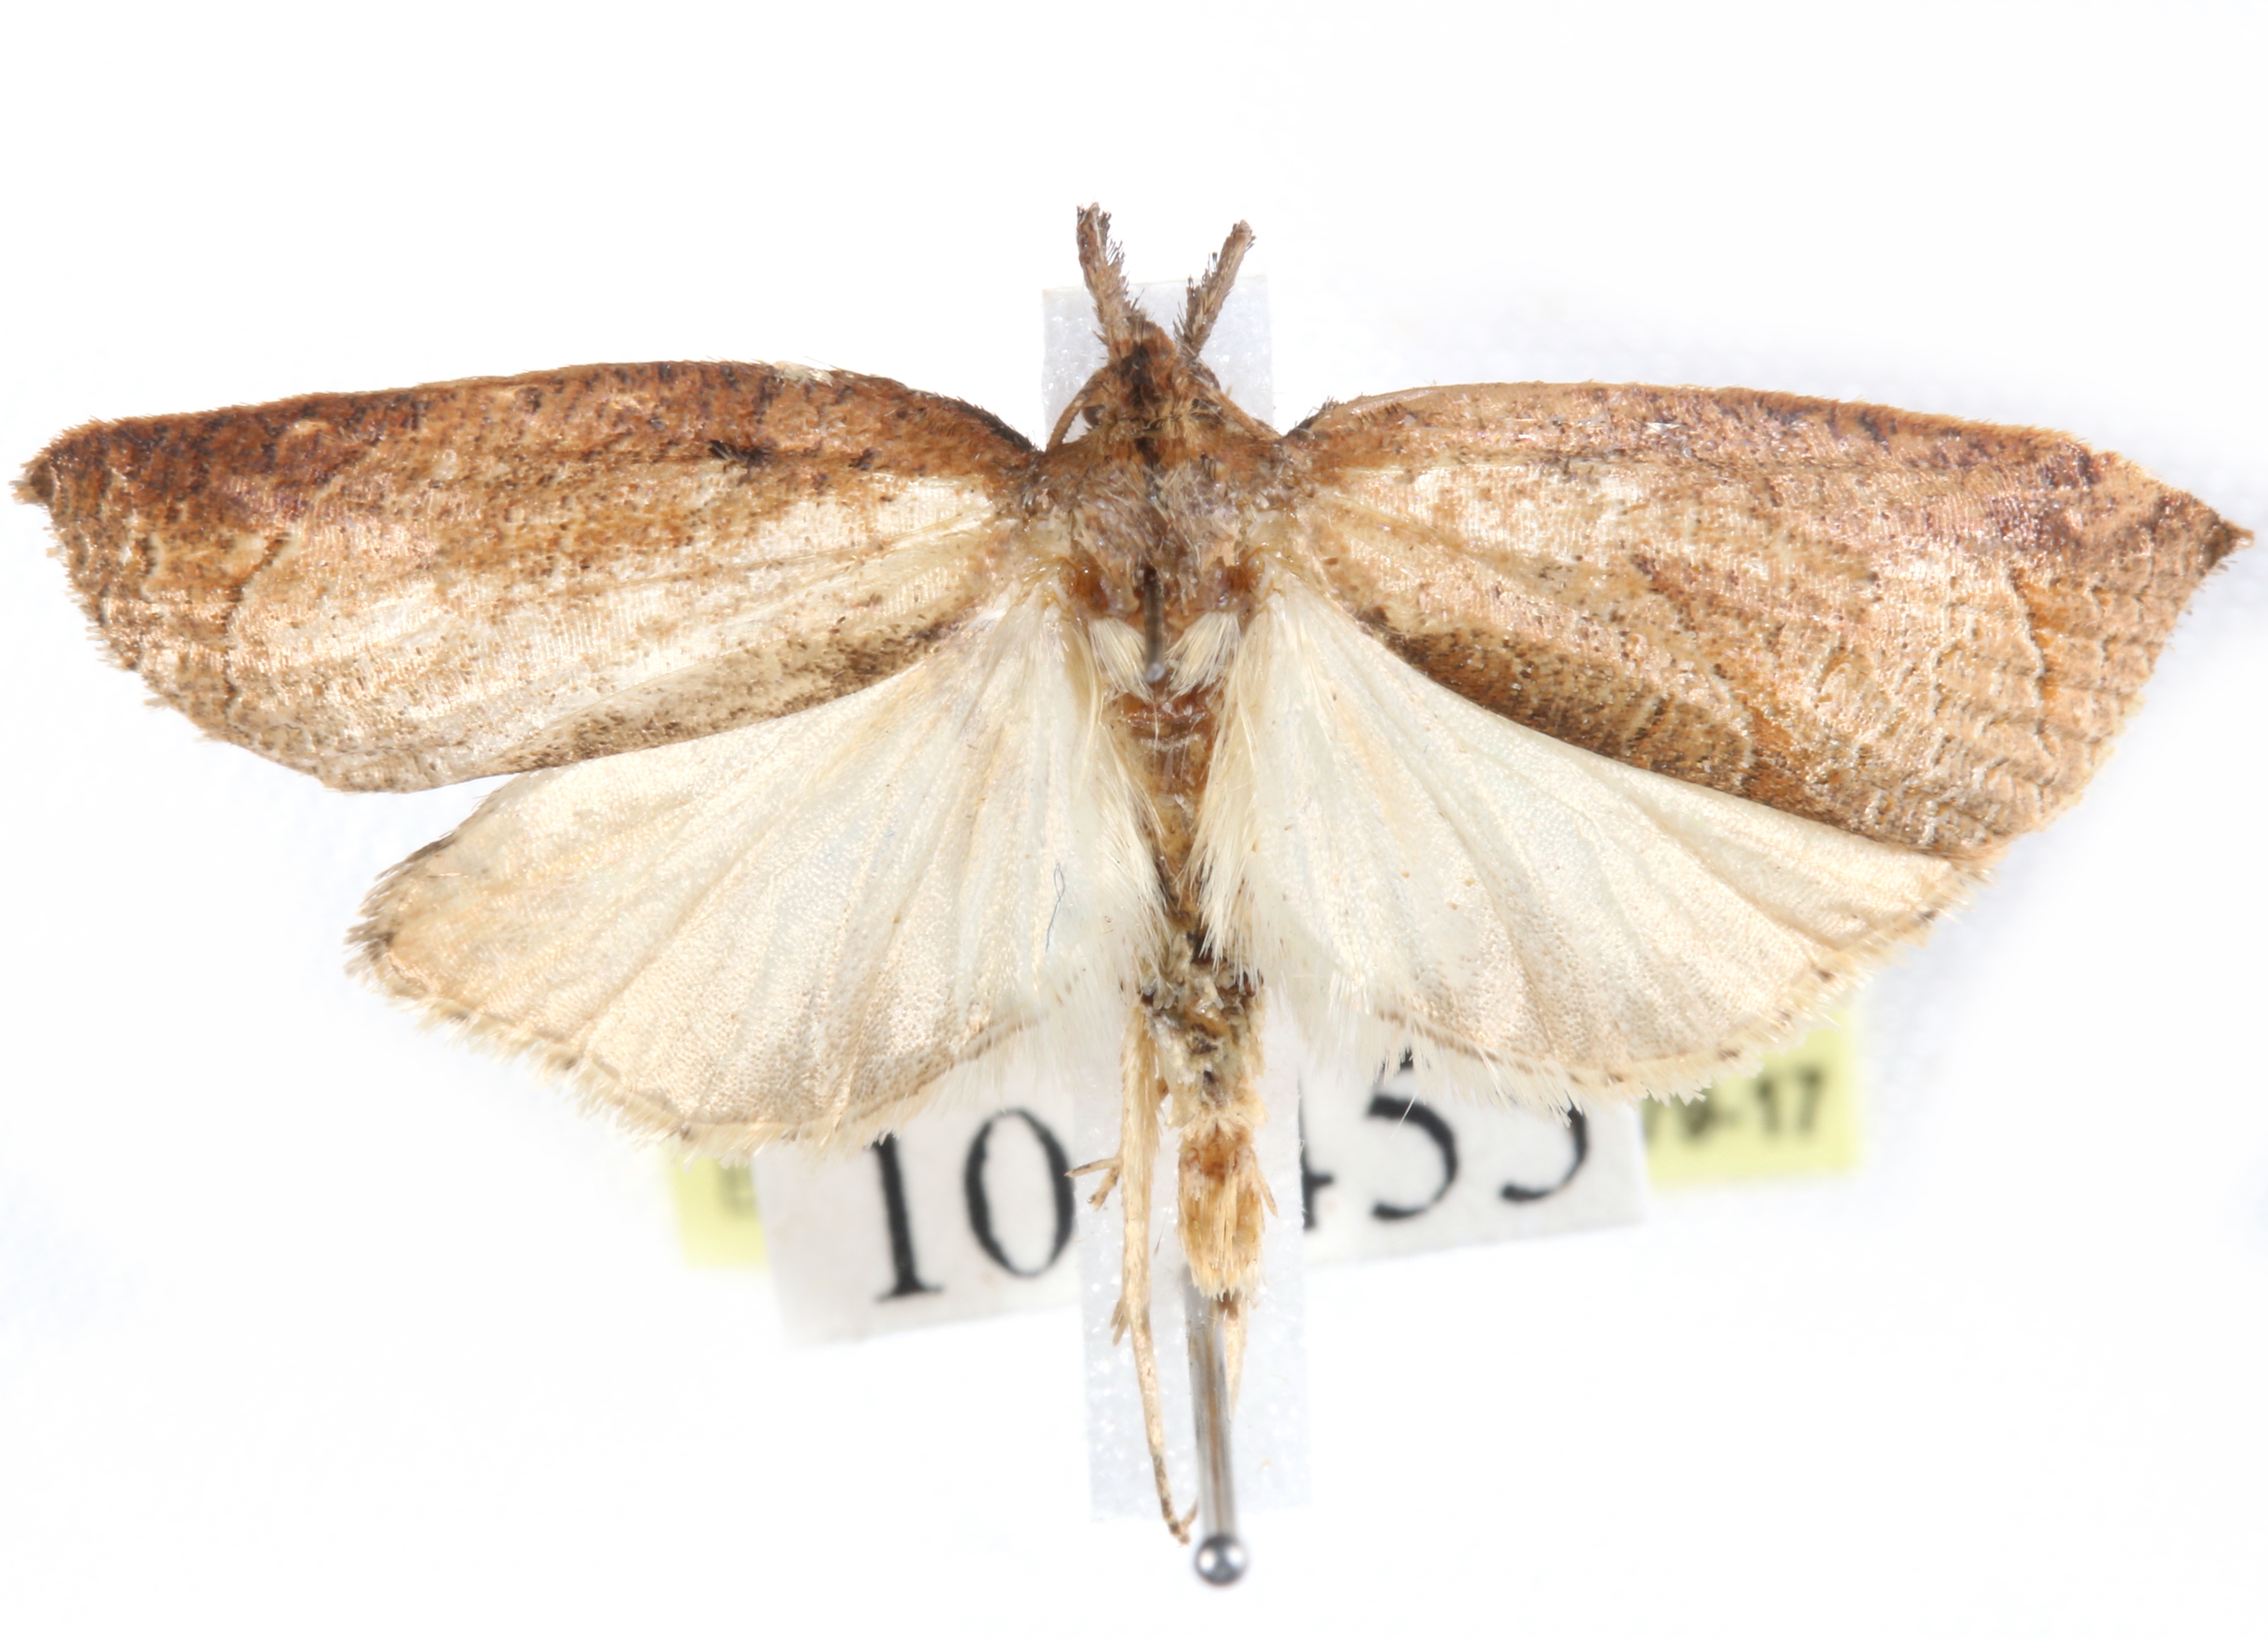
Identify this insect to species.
Anchicremna phillipsae
